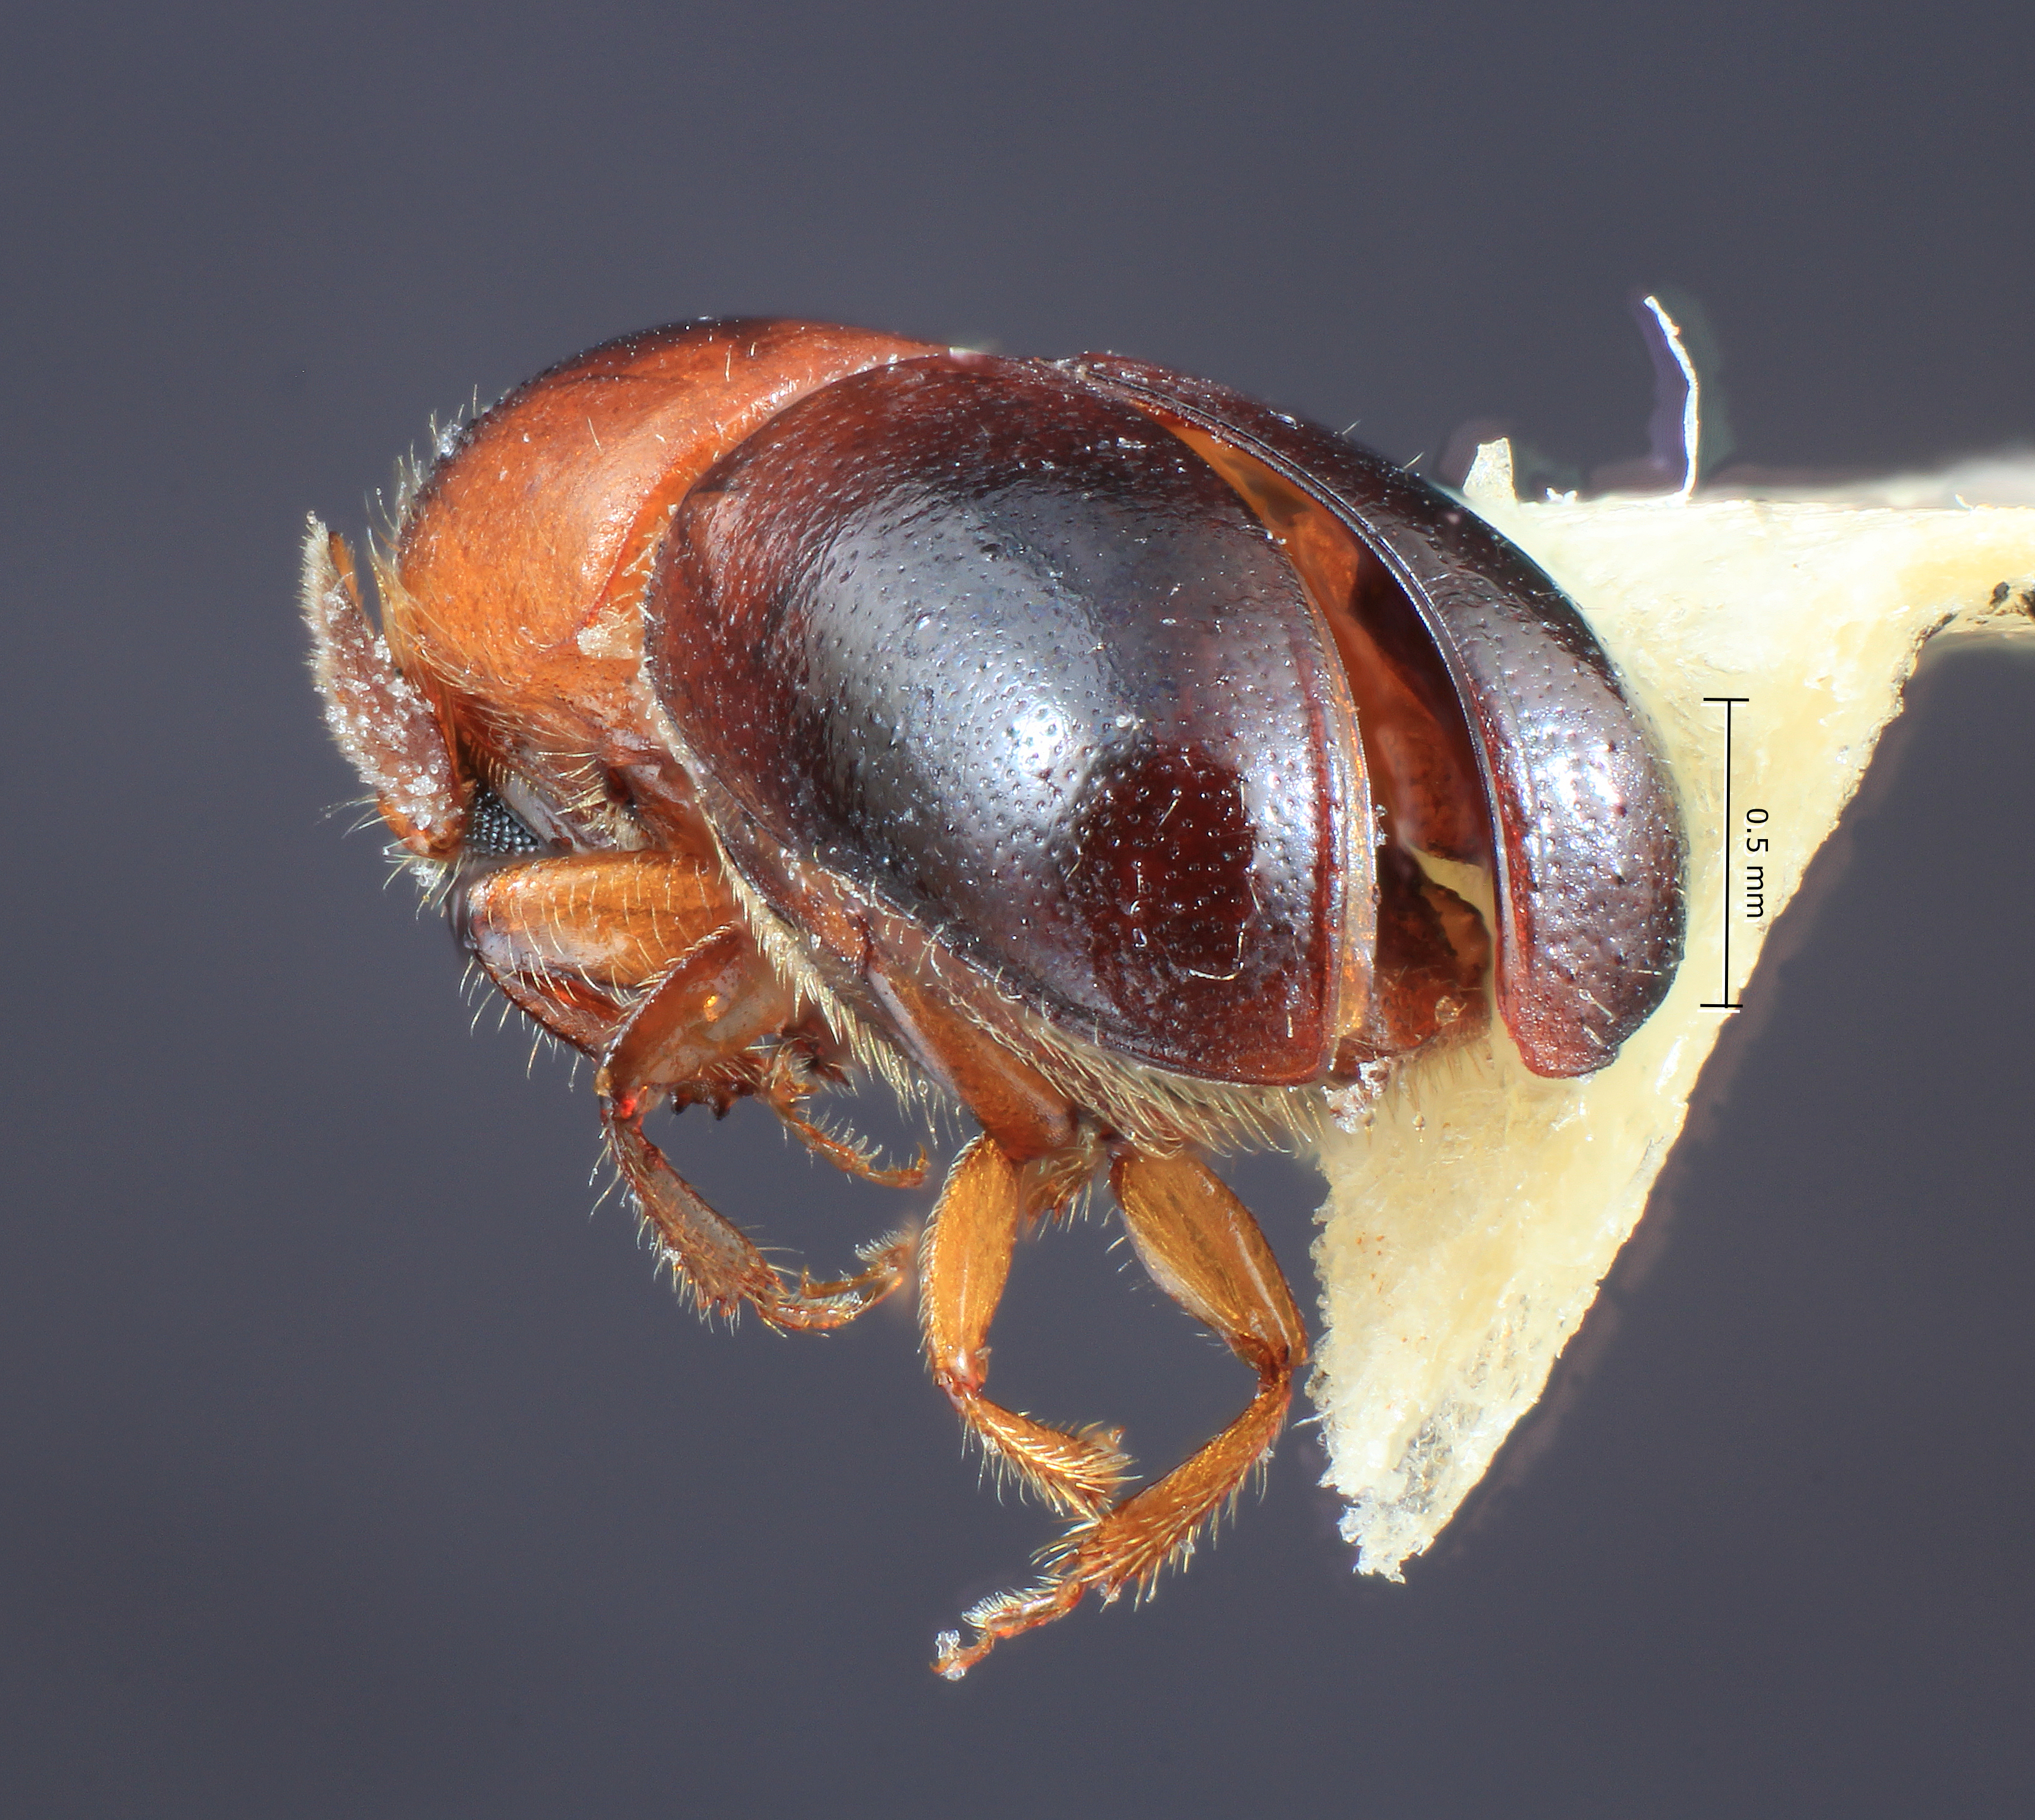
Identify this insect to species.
Corthylus noguerai
